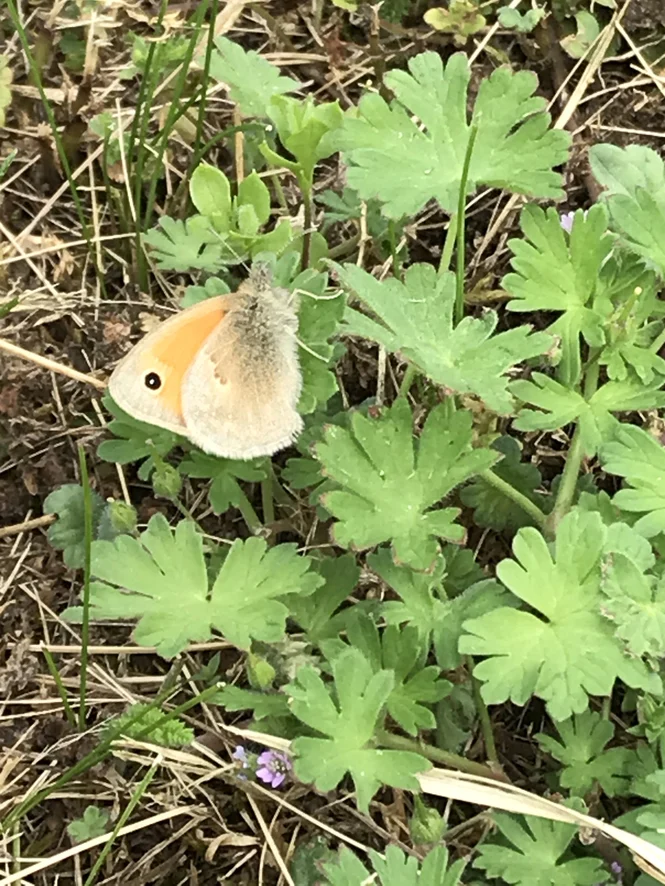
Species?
Coenonympha pamphilus
